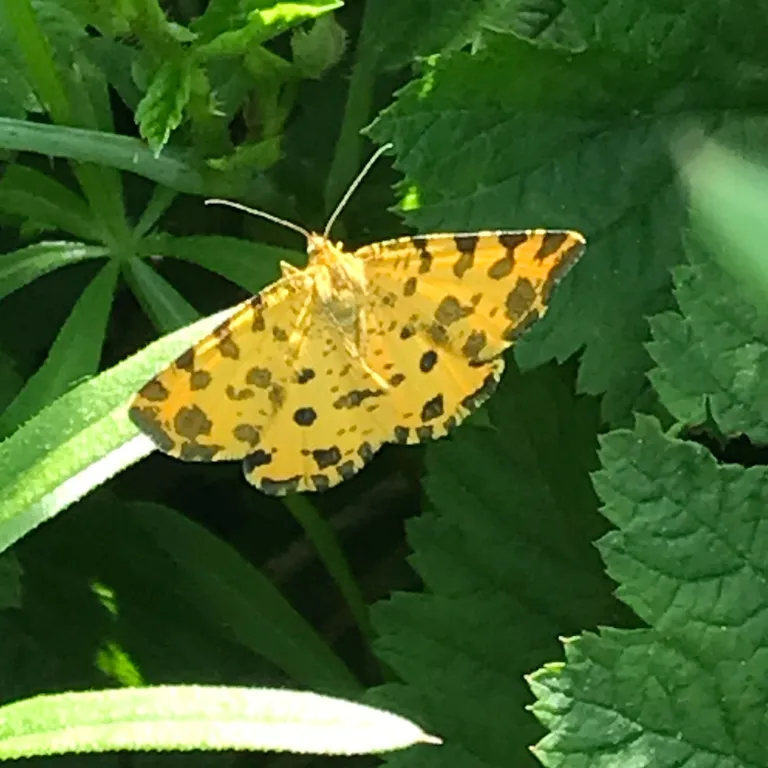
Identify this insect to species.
Pseudopanthera macularia
